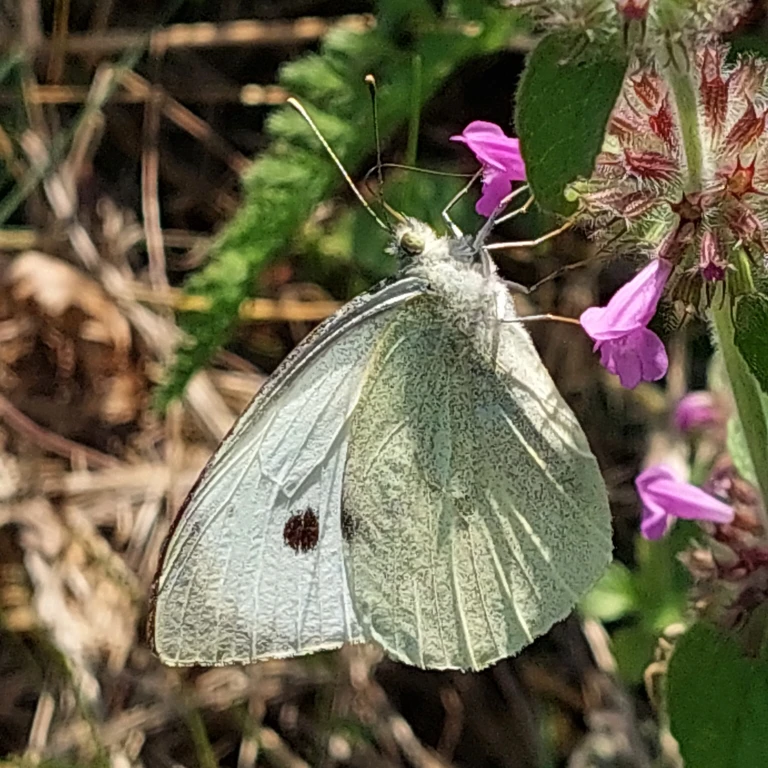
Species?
Pieris brassicae
